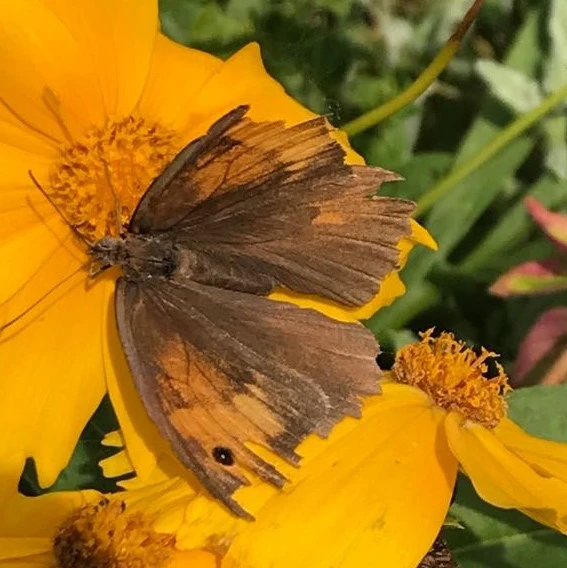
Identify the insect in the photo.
Maniola jurtina
